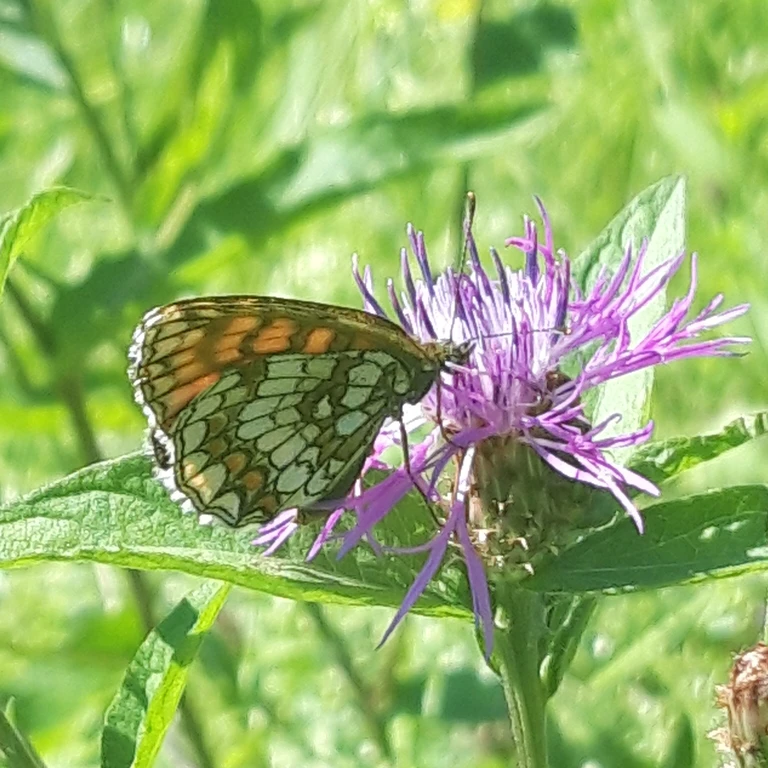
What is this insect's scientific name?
Melitaea athalia
